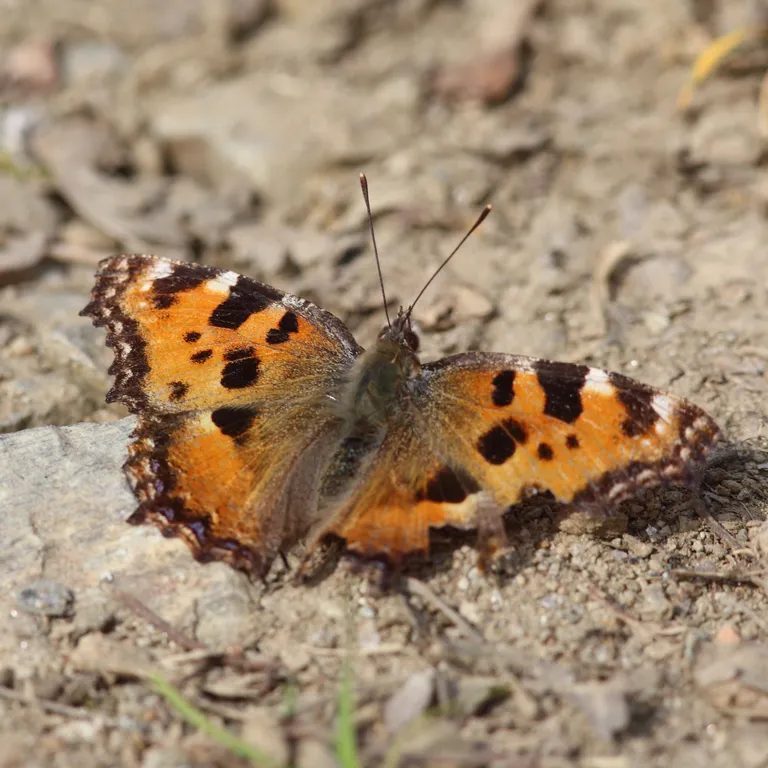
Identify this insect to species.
Nymphalis polychloros
